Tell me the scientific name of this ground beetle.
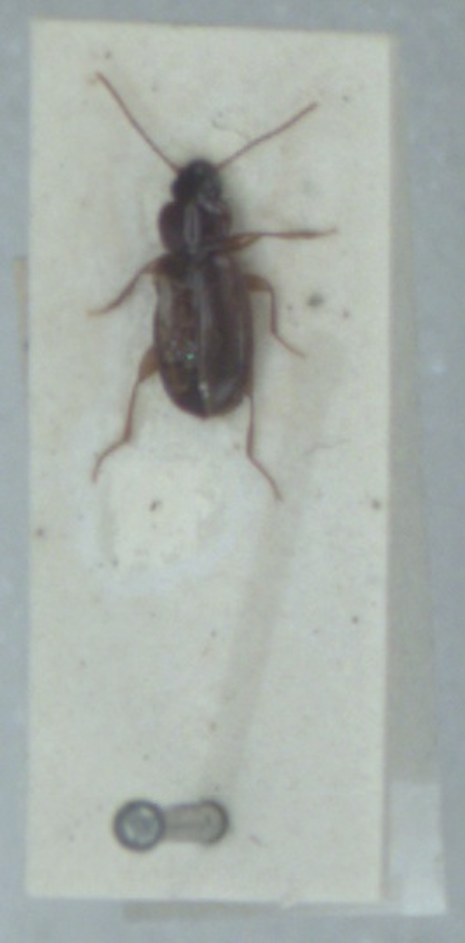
Trechus obtusus
